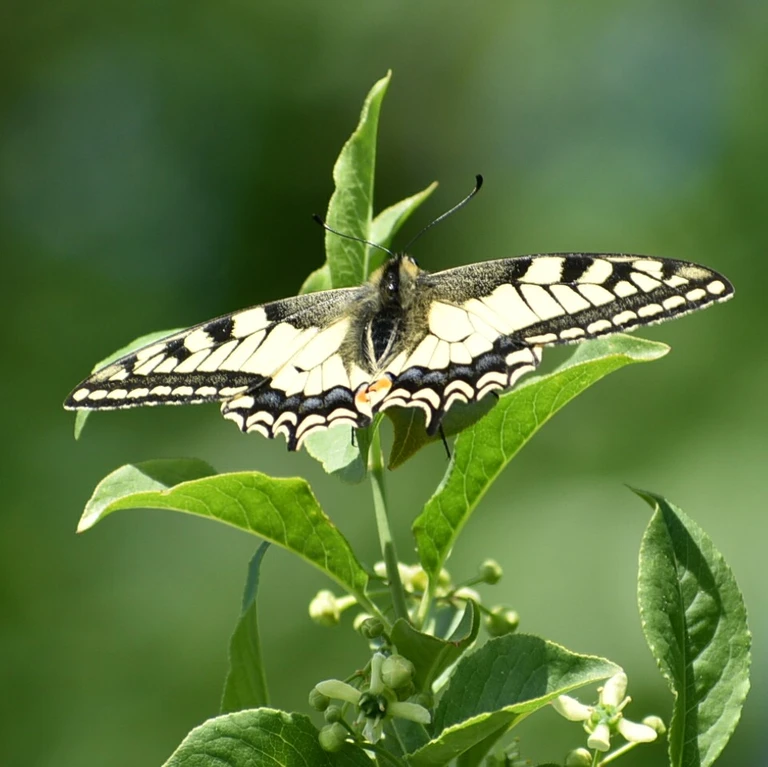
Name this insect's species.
Papilio machaon
